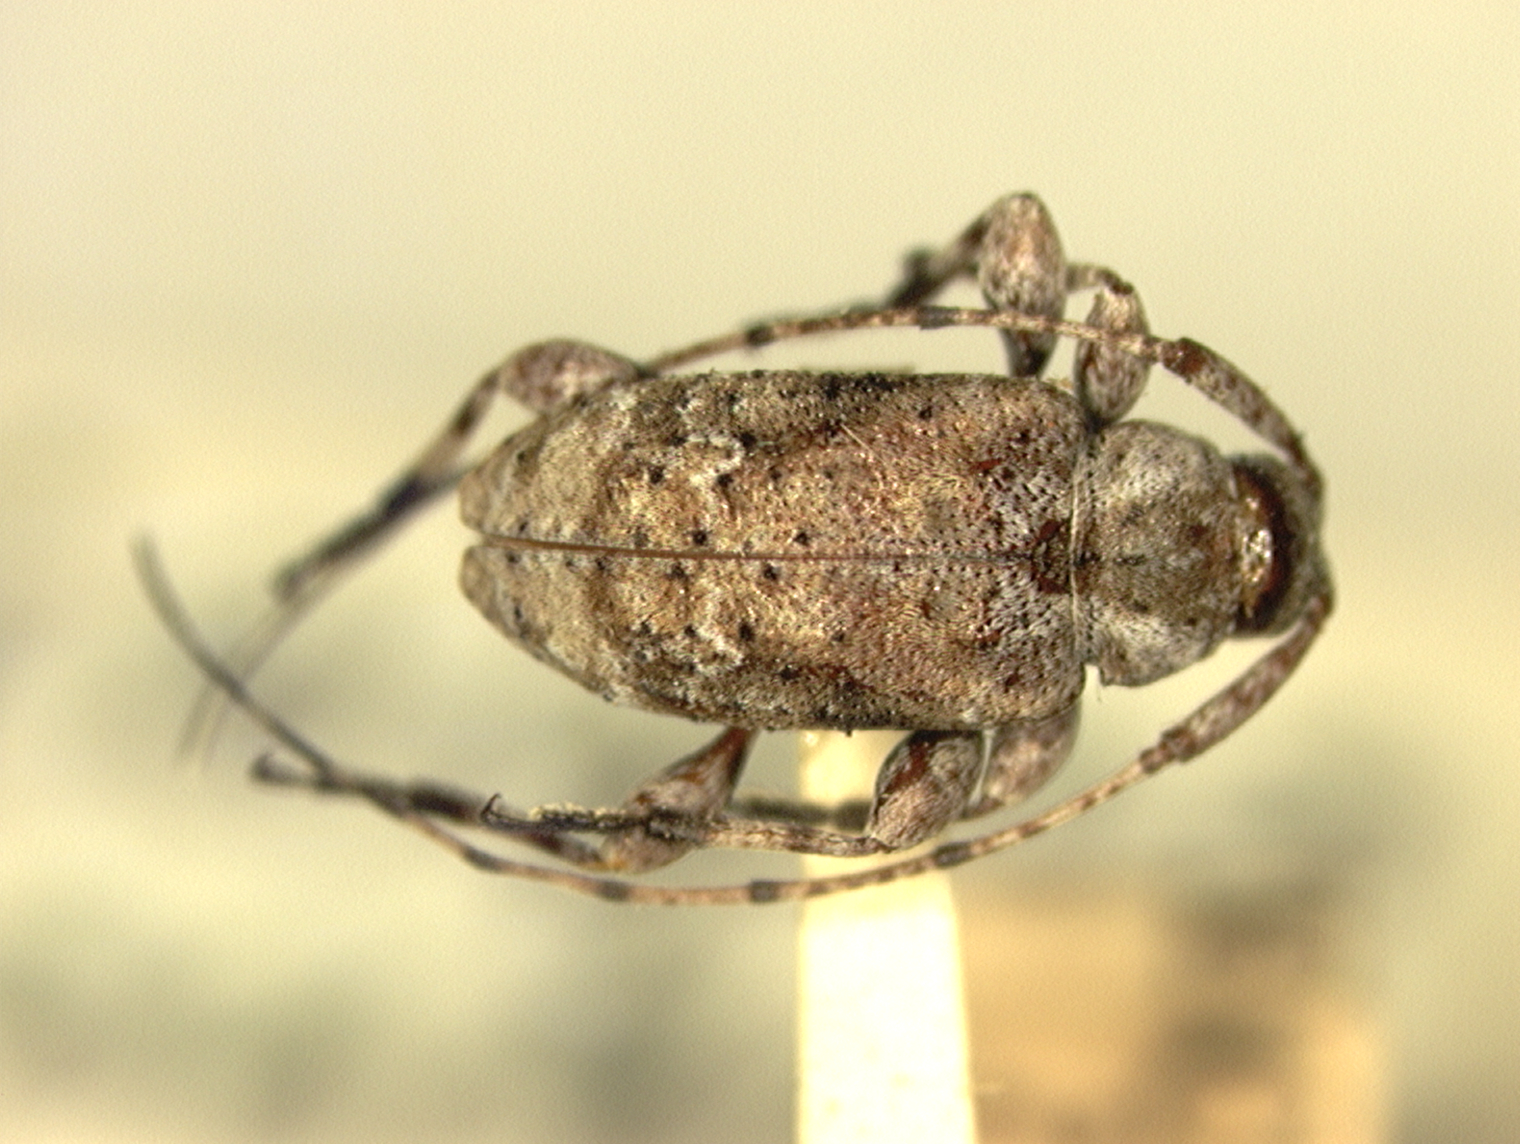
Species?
Styloleptus cubanus (also Leiopus cubanus)
